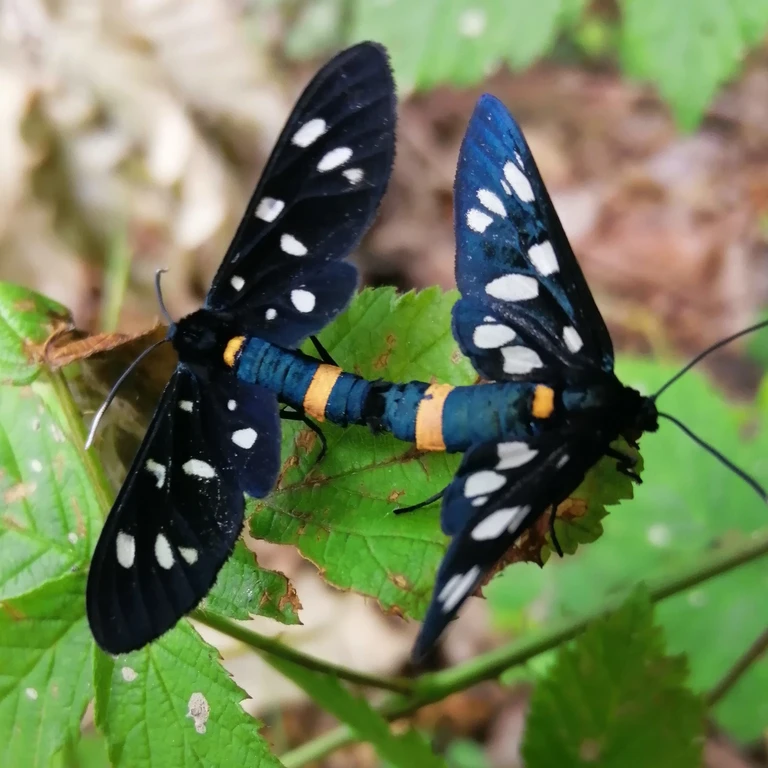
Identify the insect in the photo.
Amata phegea
